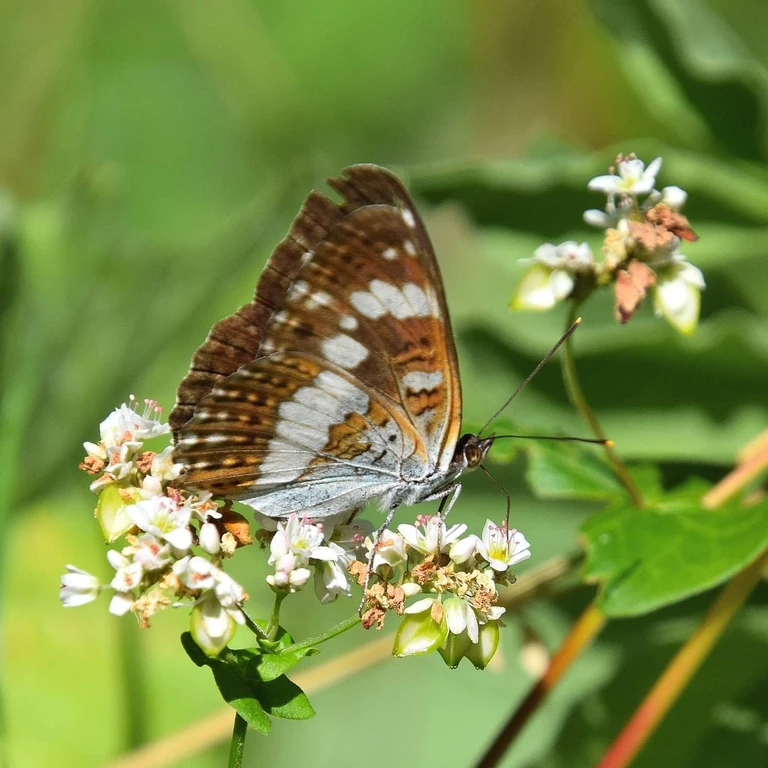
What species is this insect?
Limenitis camilla (also Ladoga camilla)
